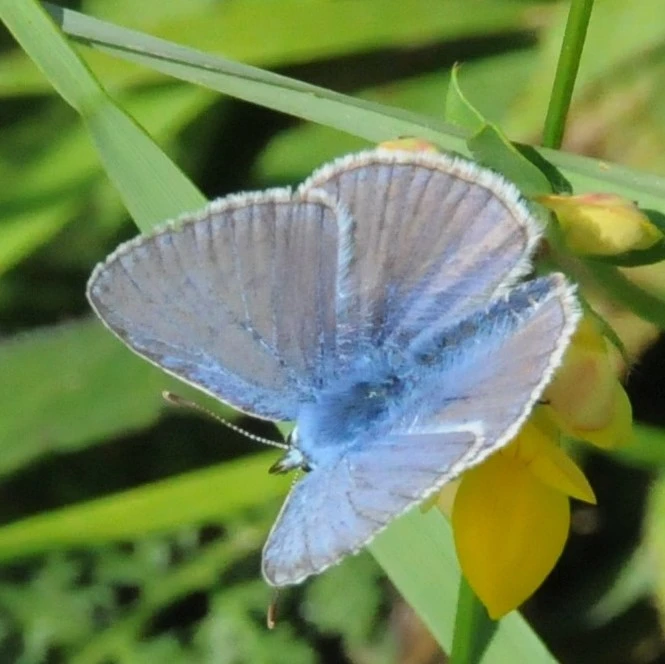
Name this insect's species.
Polyommatus icarus
